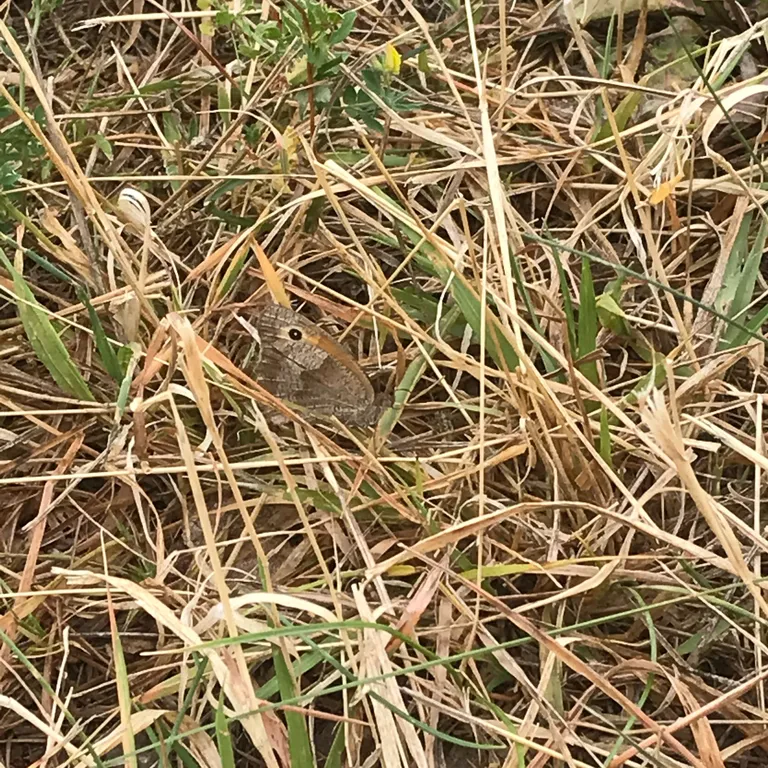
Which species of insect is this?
Maniola jurtina
